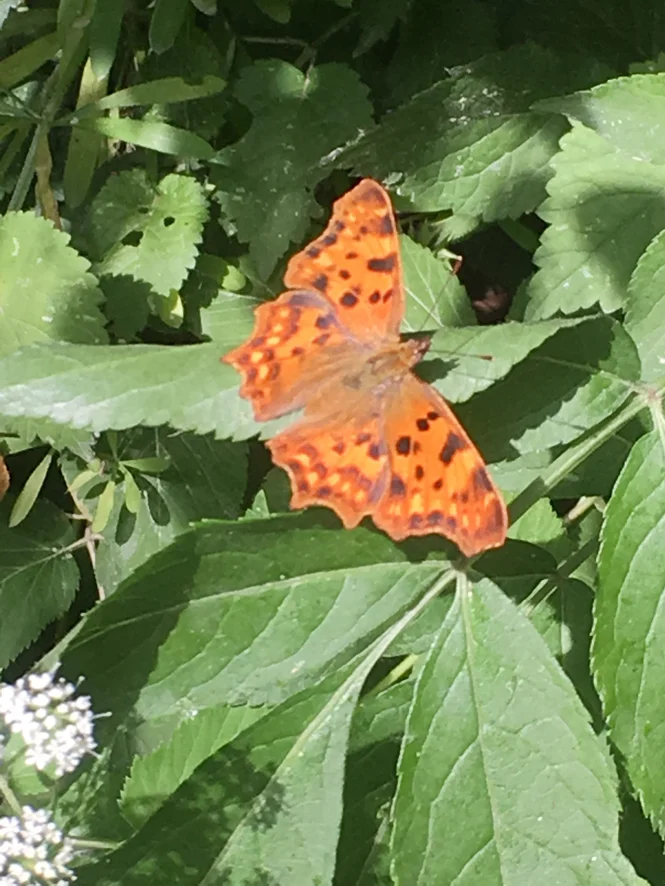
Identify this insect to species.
Polygonia c-album
